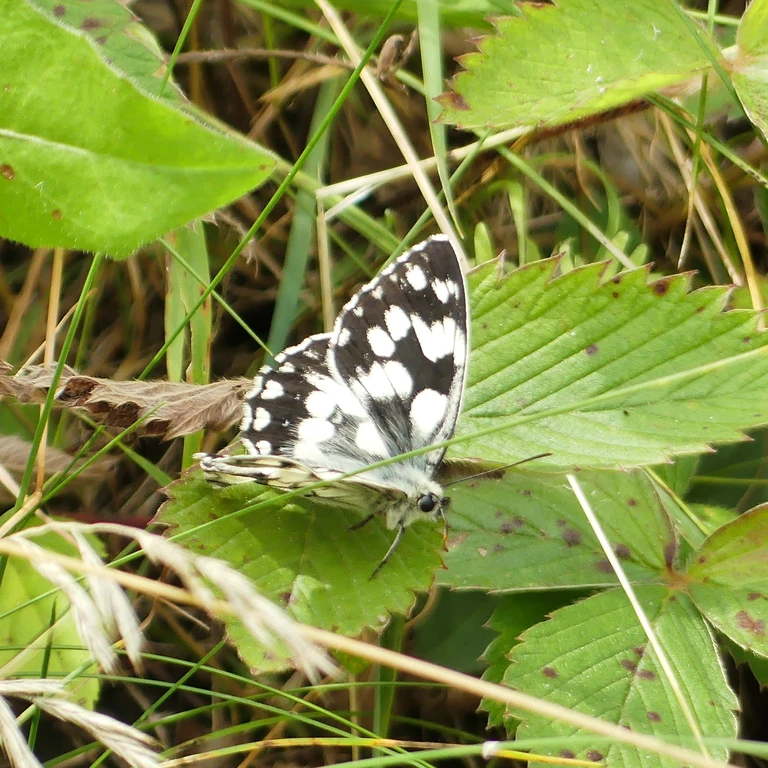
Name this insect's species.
Melanargia galathea
